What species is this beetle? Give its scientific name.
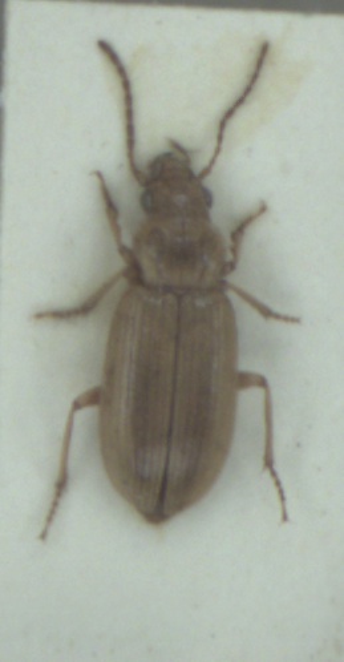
Dicheirotrichus gustavii
